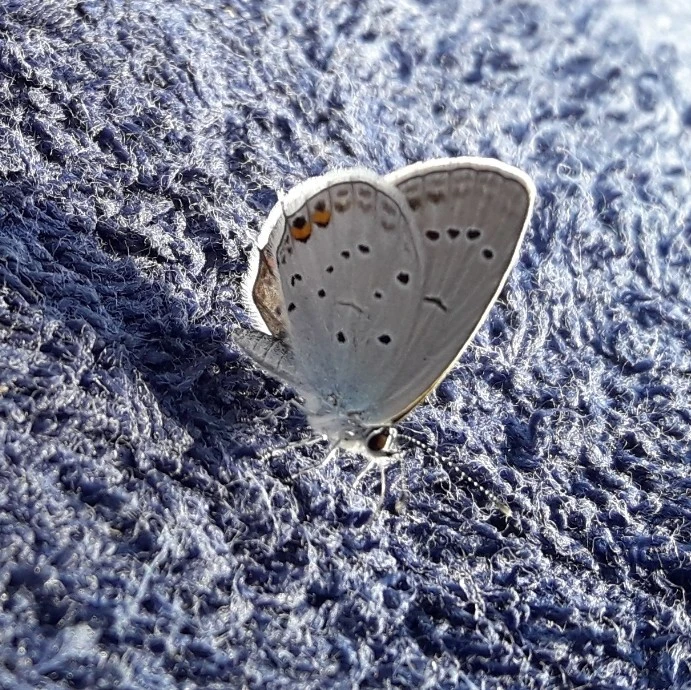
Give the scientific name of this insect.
Cupido argiades (also Elkalyce argiades)
